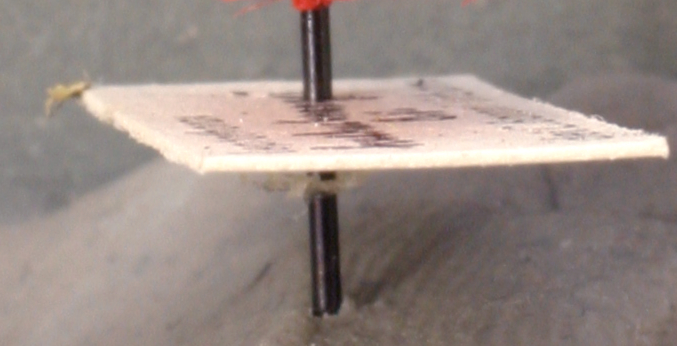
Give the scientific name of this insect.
Leptothorax huehuetenangoi
